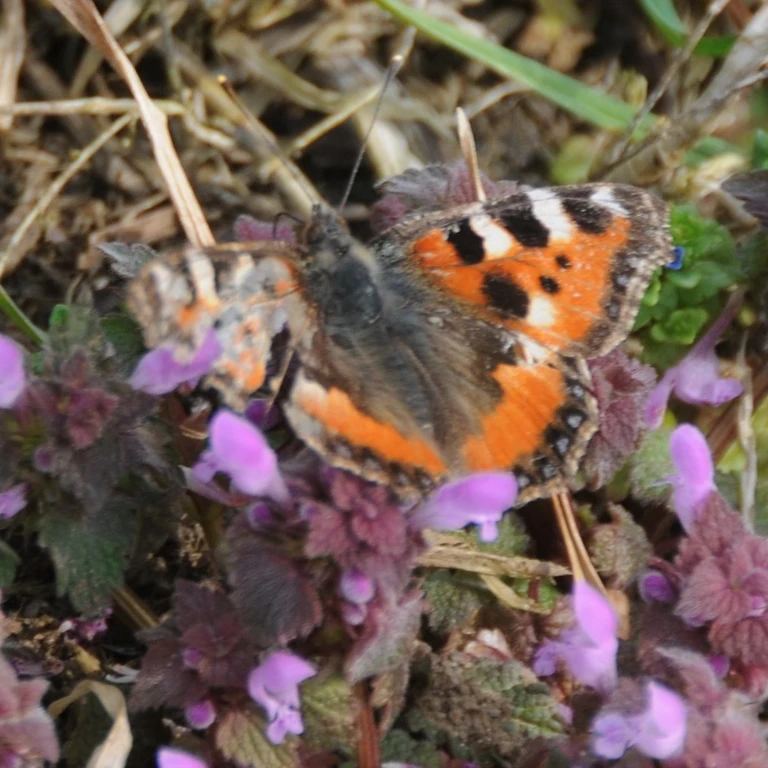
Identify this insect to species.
Aglais urticae
